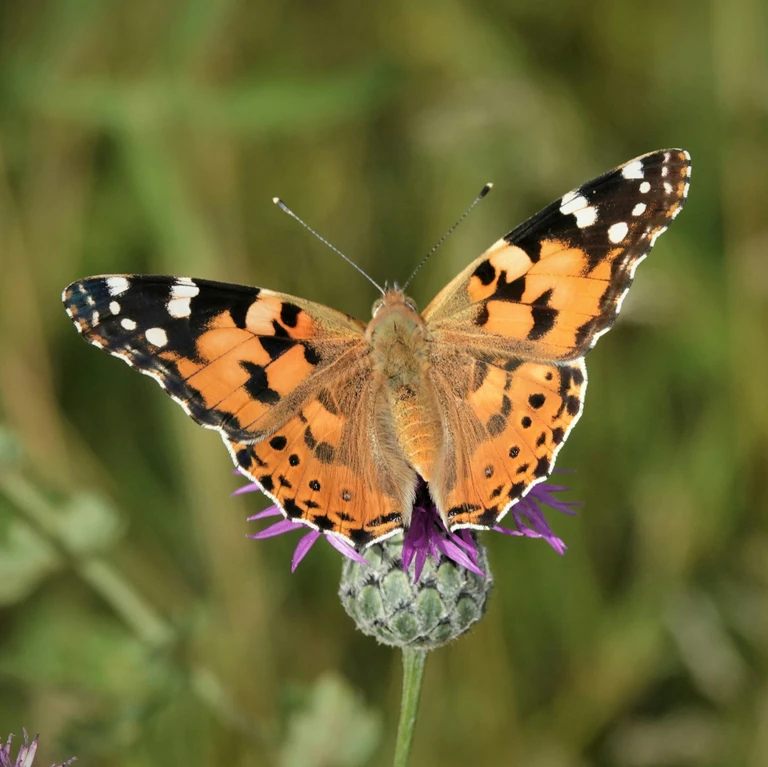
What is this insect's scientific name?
Vanessa cardui
